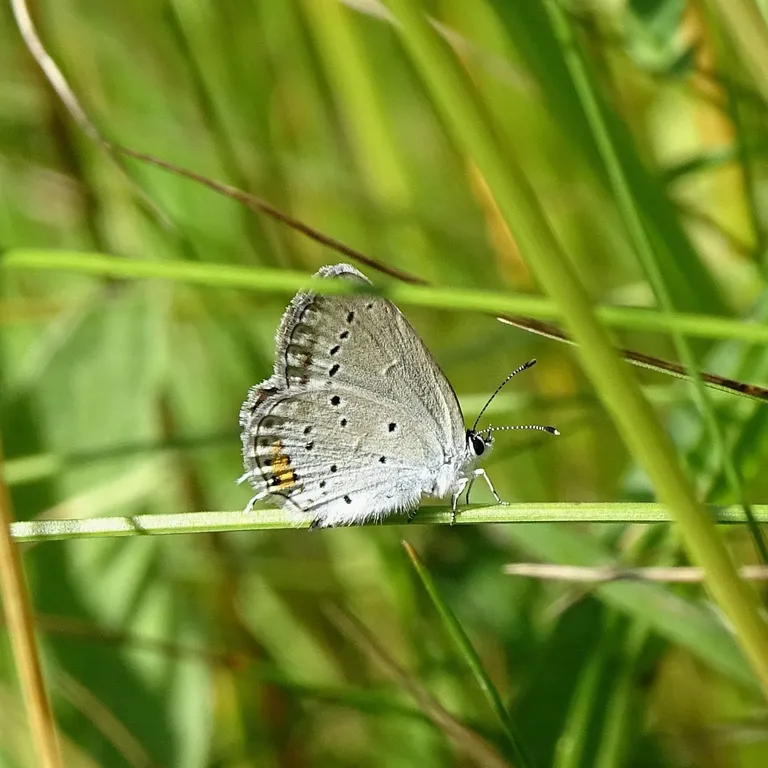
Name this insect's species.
Cupido argiades (also Elkalyce argiades)
